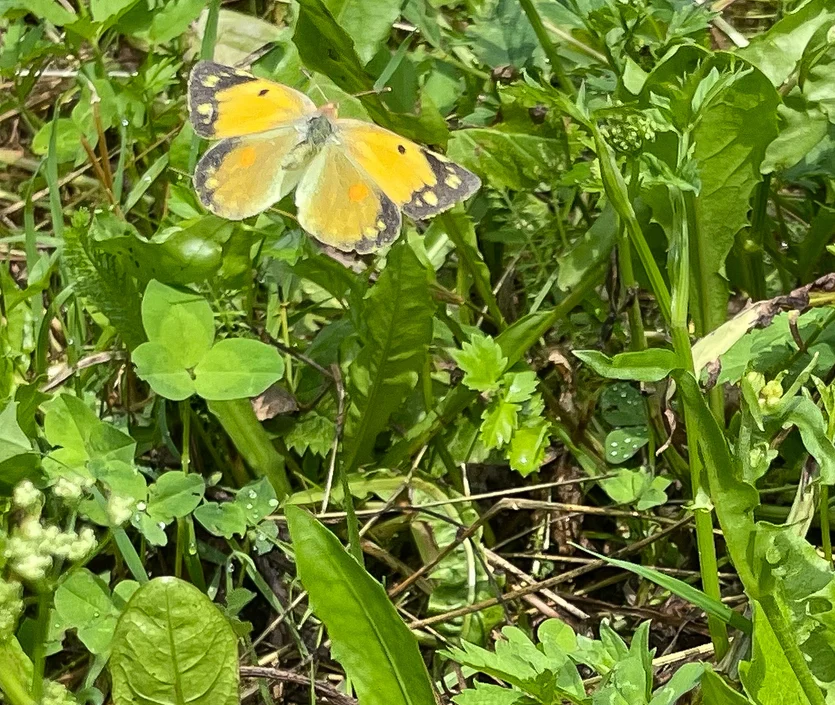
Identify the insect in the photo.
Colias croceus
